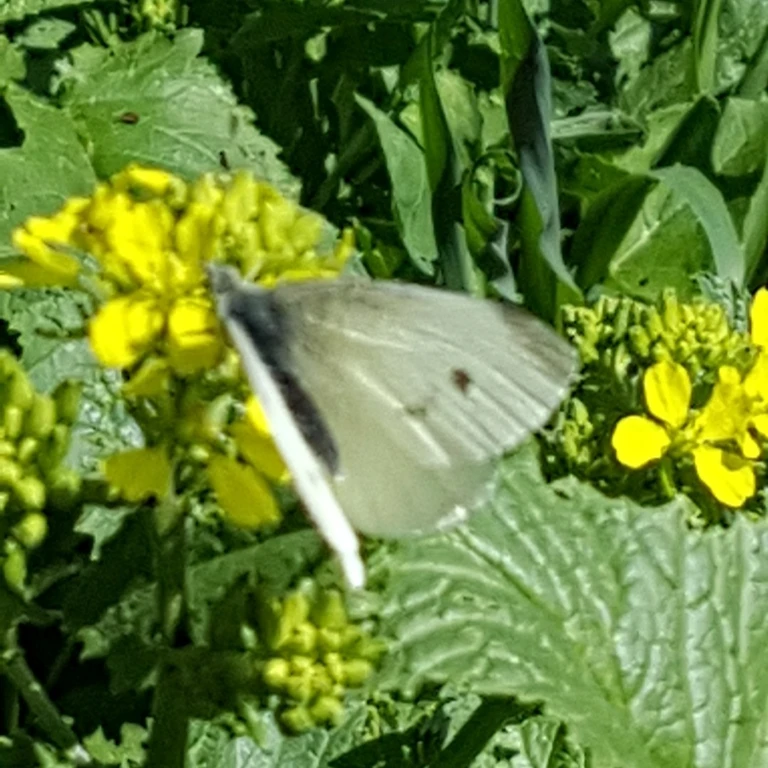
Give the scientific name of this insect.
Pieris rapae
